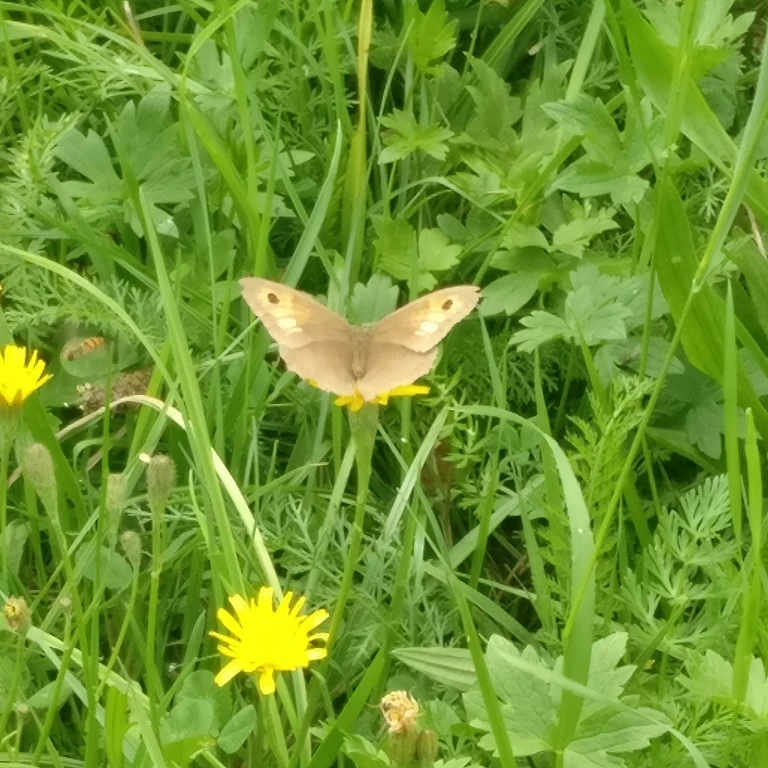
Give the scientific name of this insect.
Maniola jurtina
